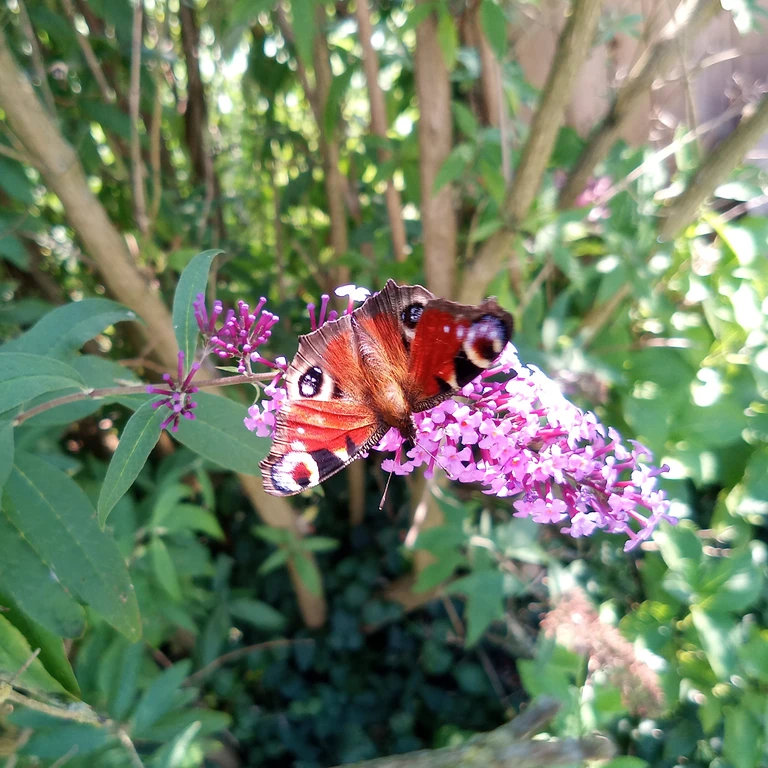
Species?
Aglais io
